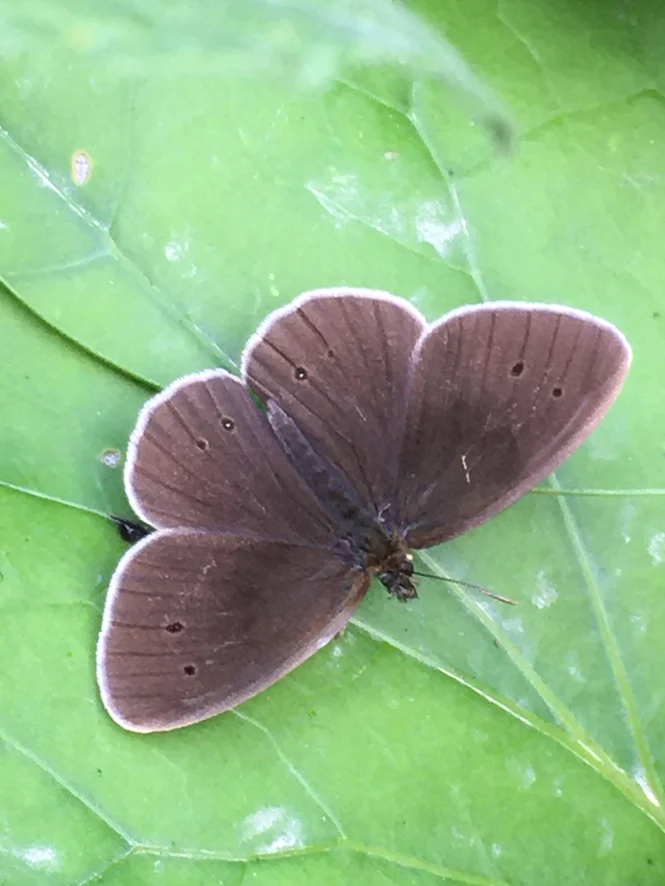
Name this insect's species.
Aphantopus hyperantus
